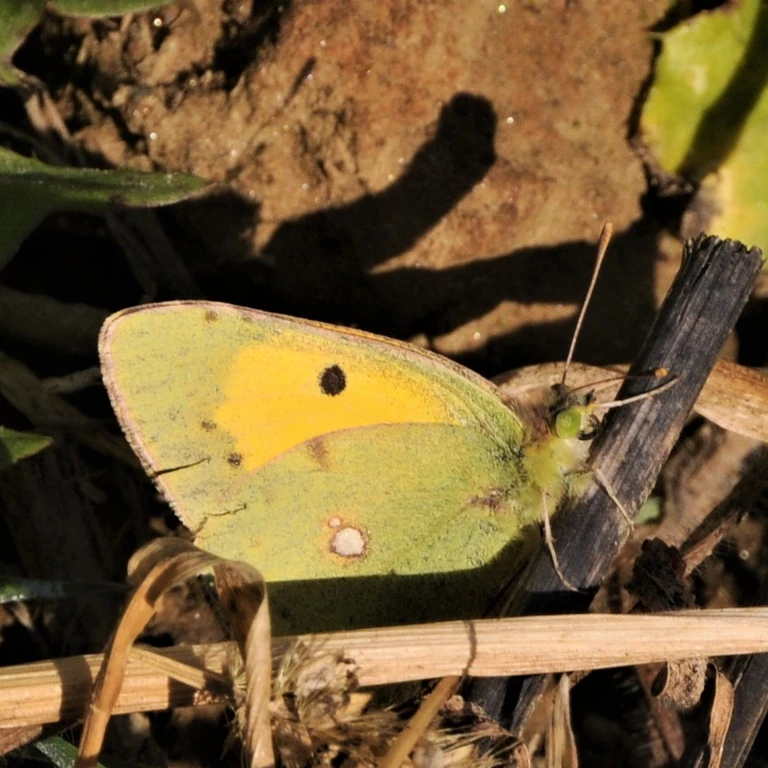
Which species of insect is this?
Colias croceus
